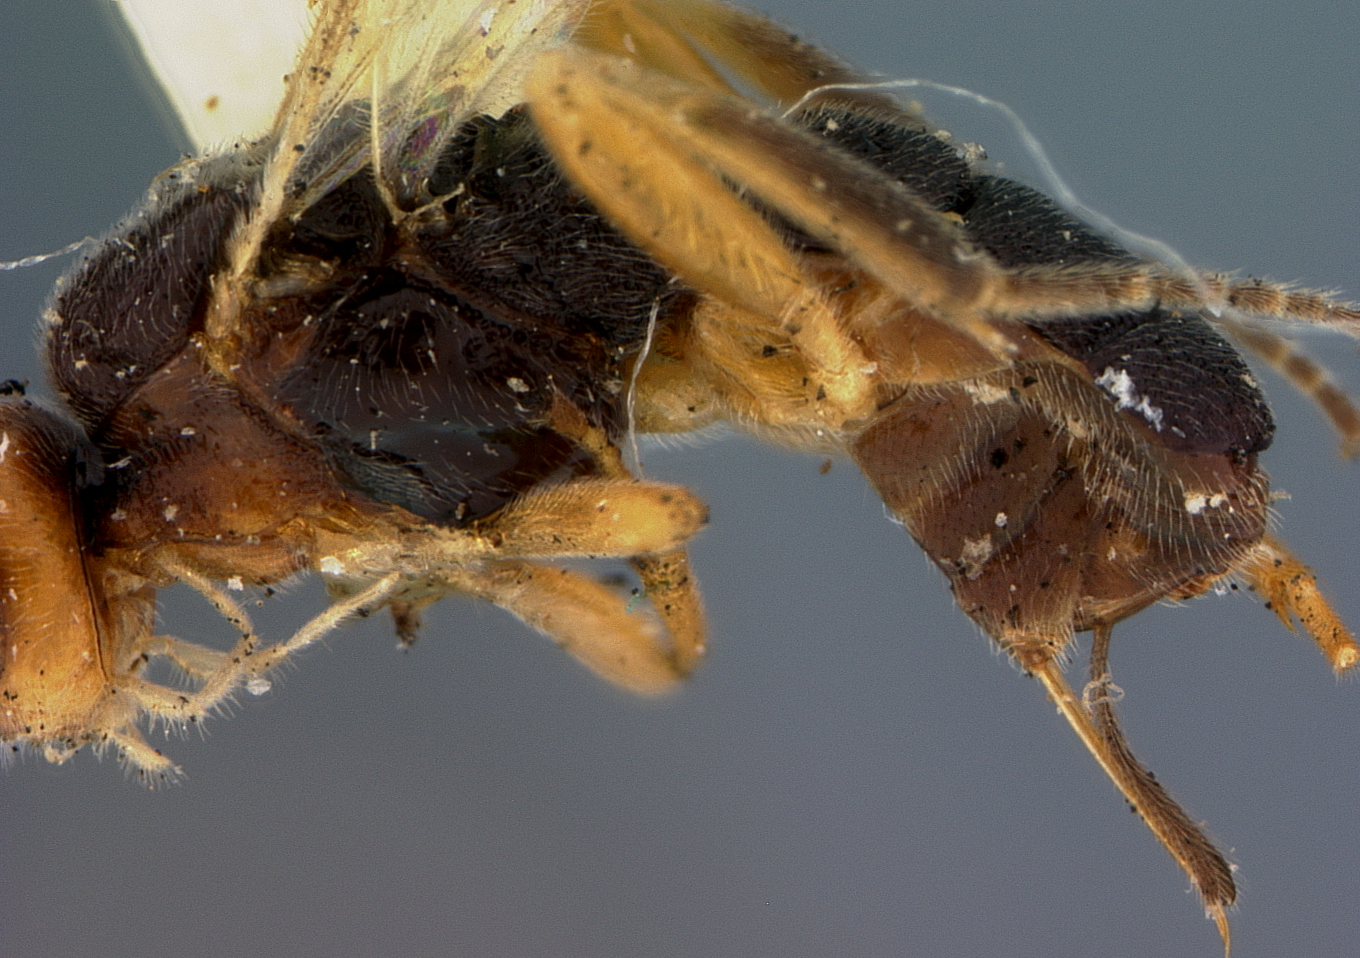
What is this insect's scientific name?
Aliolus patei
